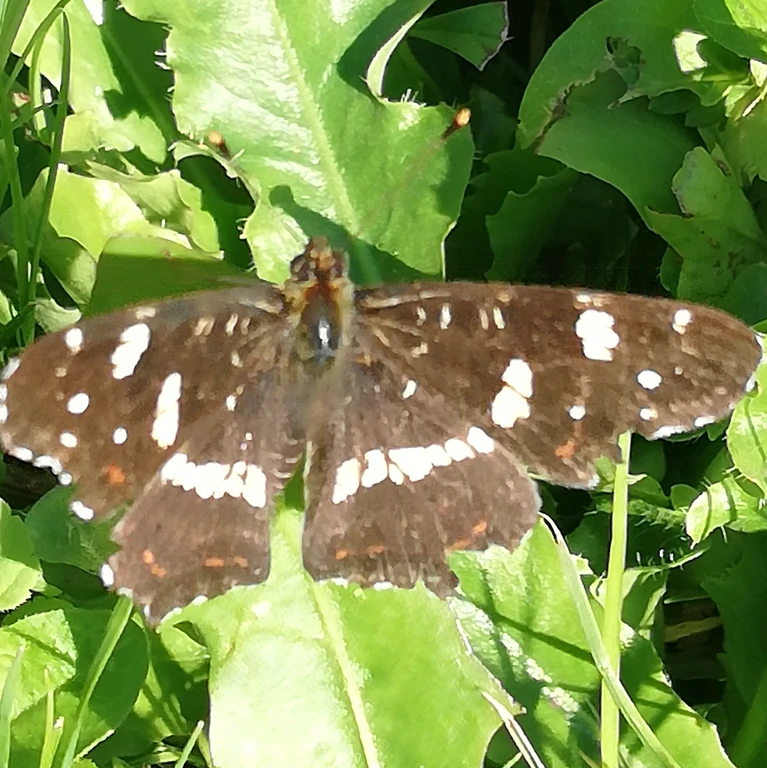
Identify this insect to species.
Araschnia levana
